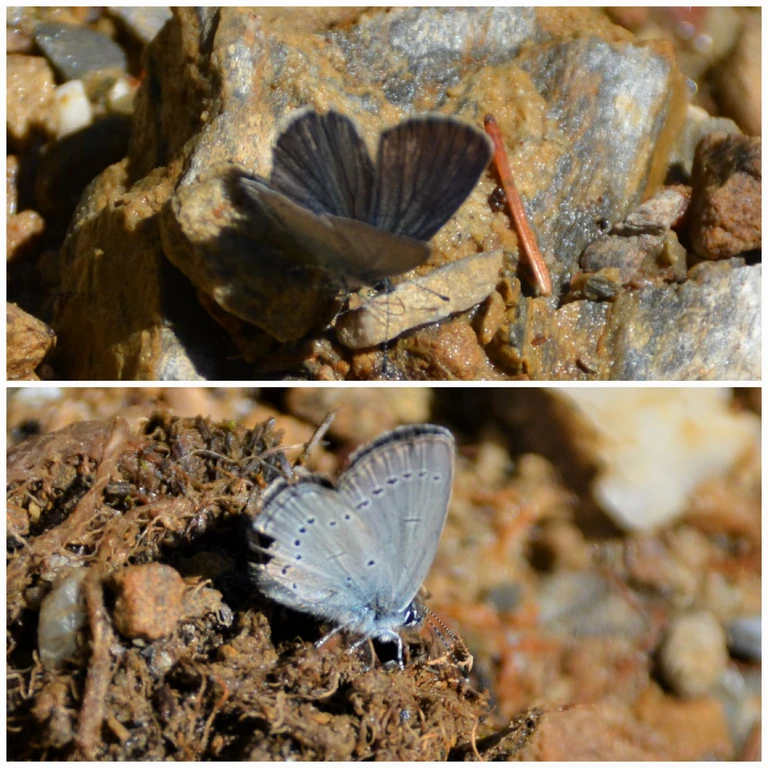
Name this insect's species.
Cupido minimus
